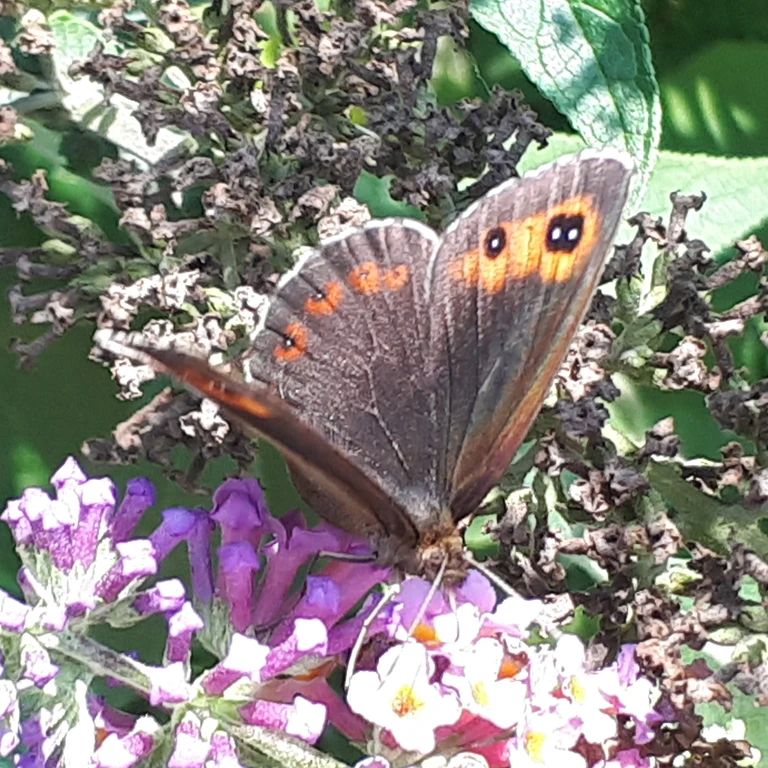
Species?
Erebia aethiops
